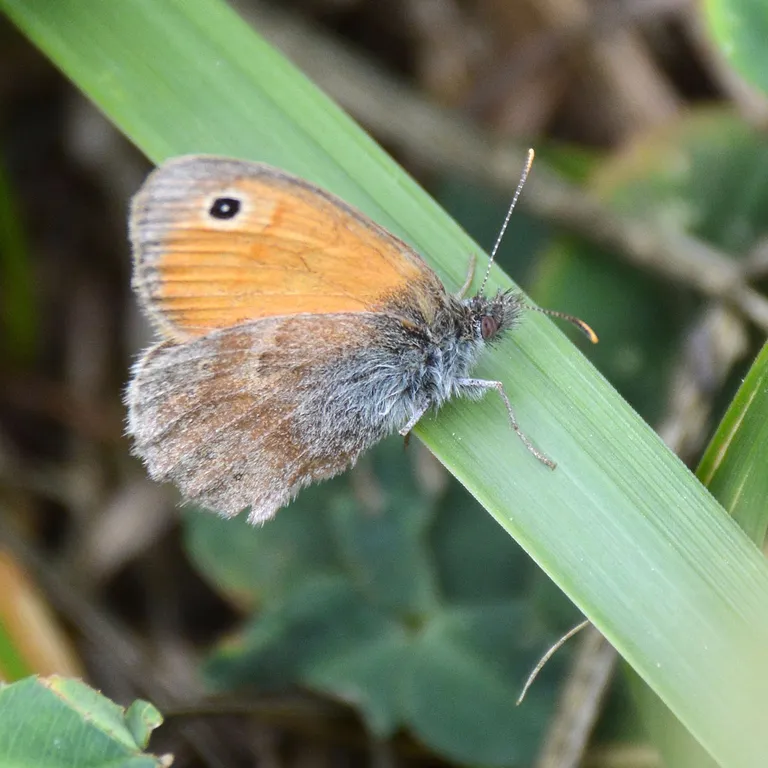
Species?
Coenonympha pamphilus
